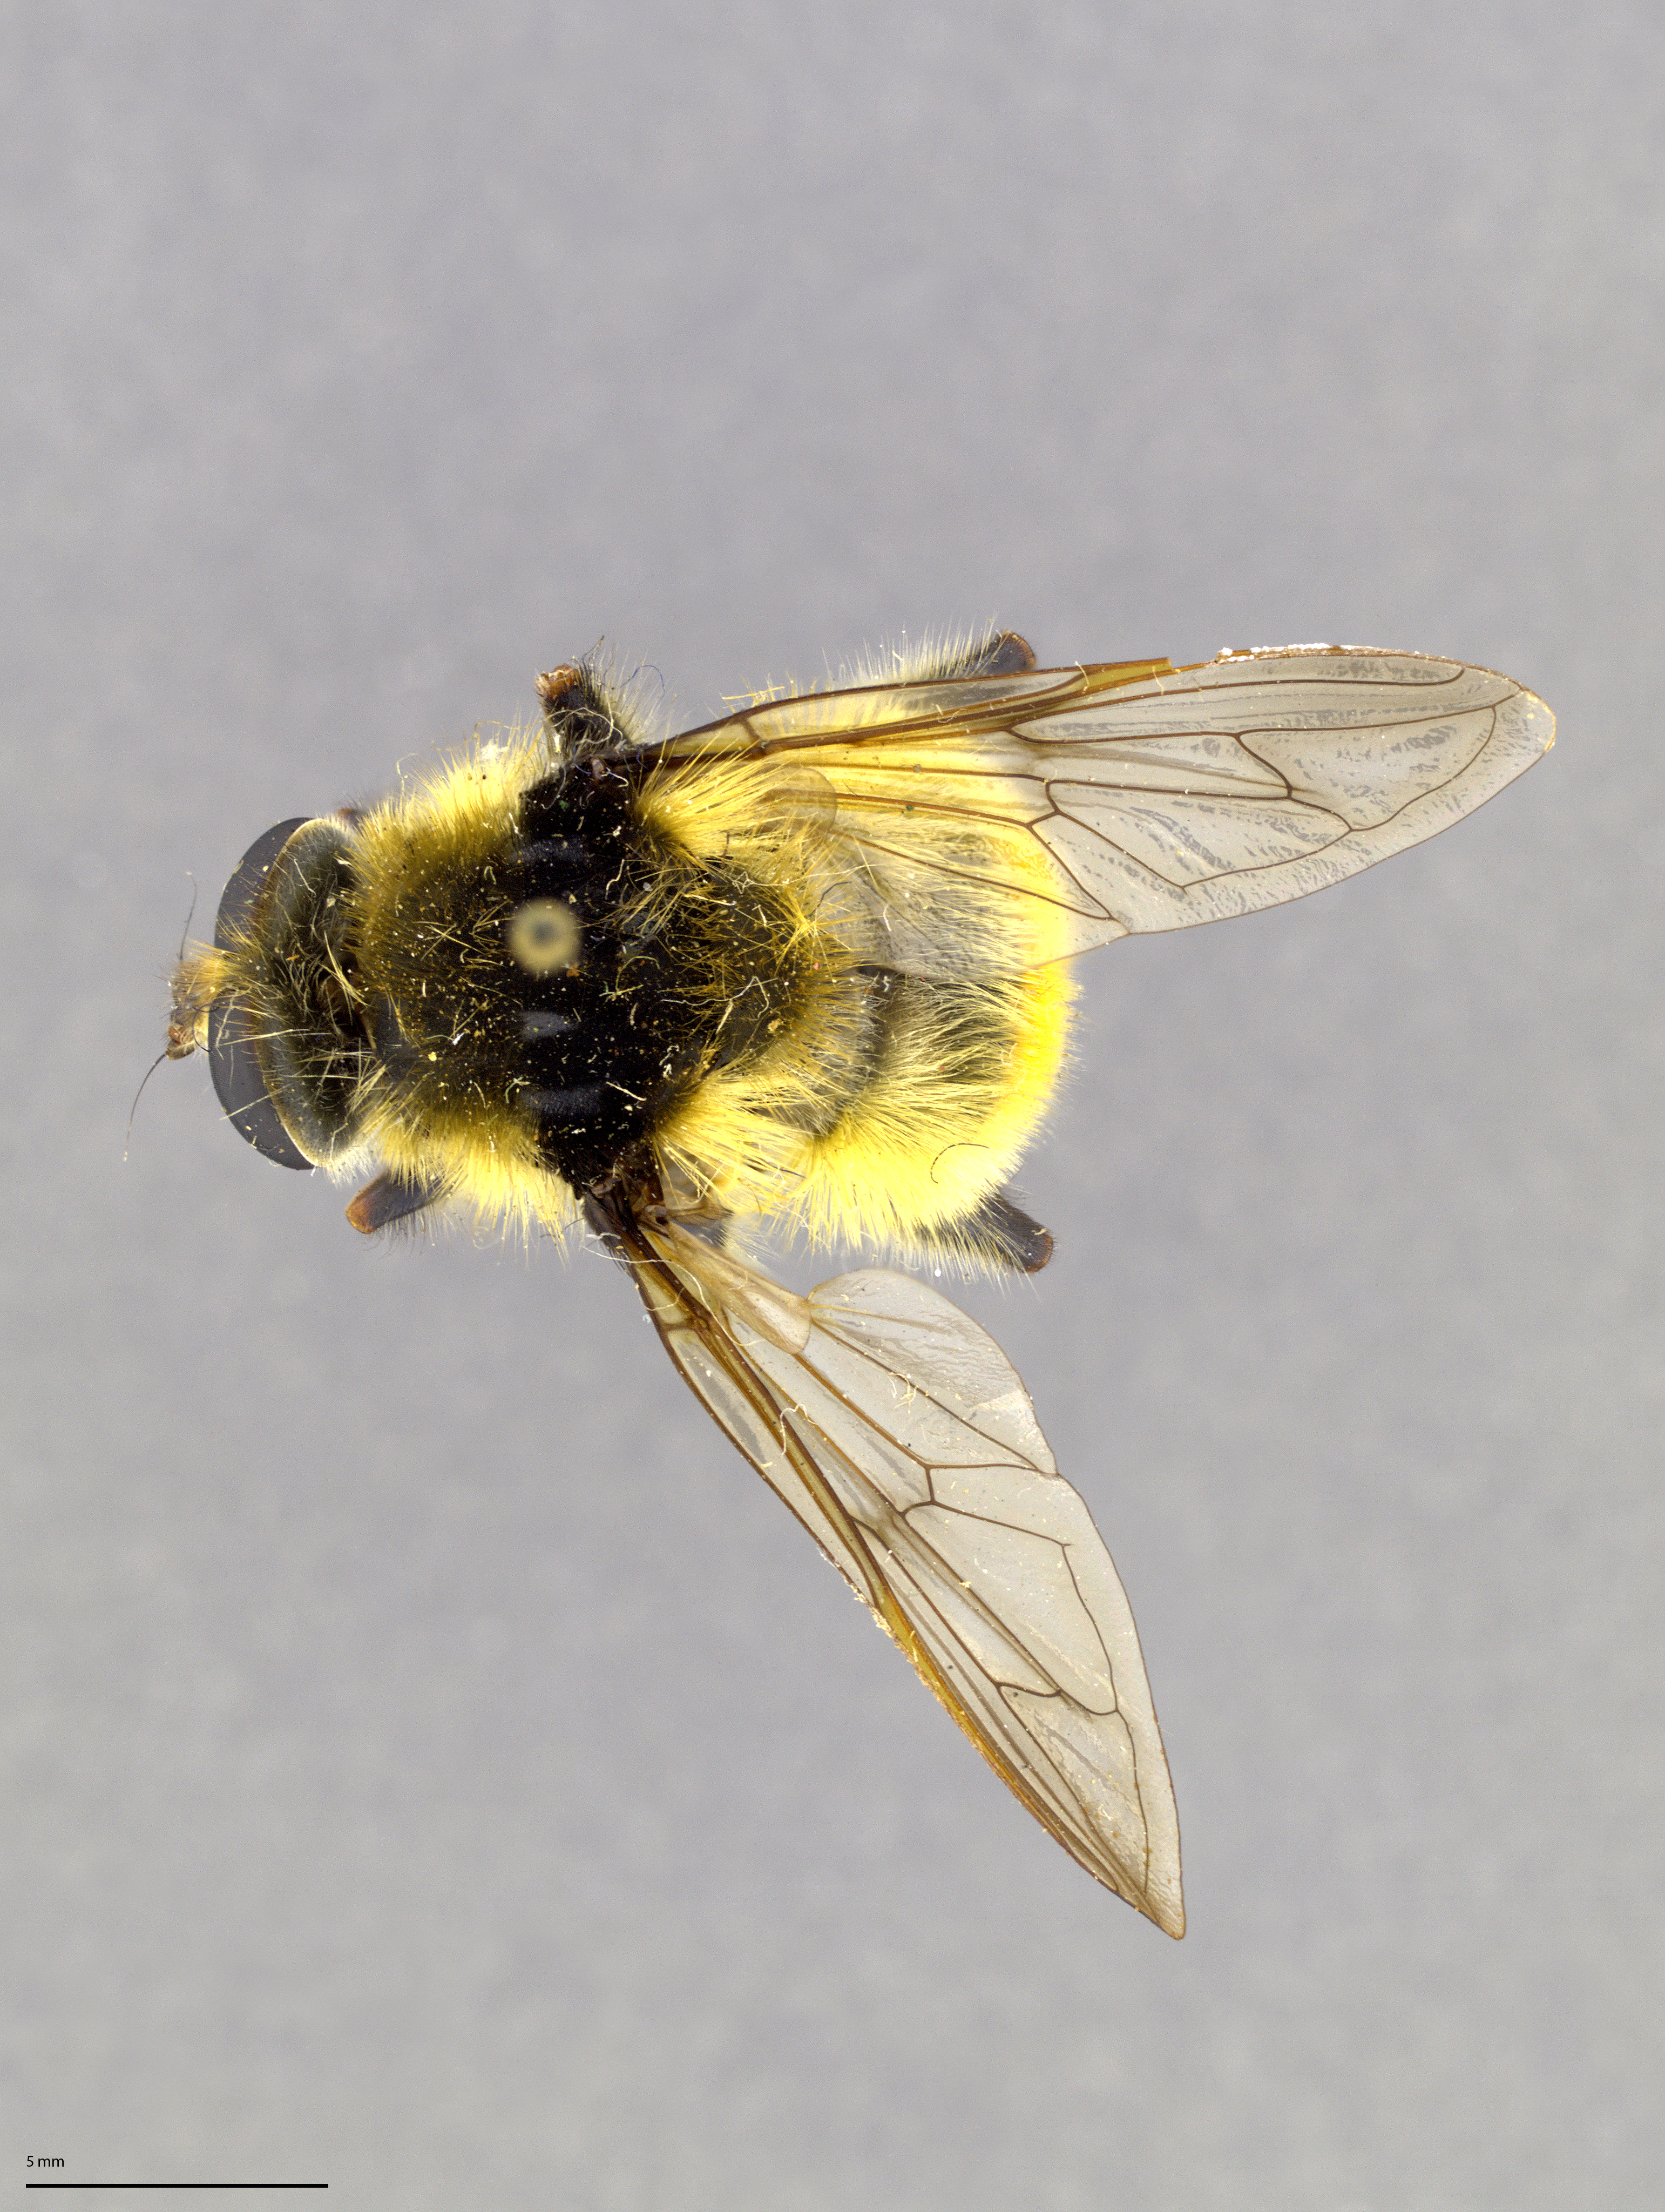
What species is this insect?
Criorhina verbosa
